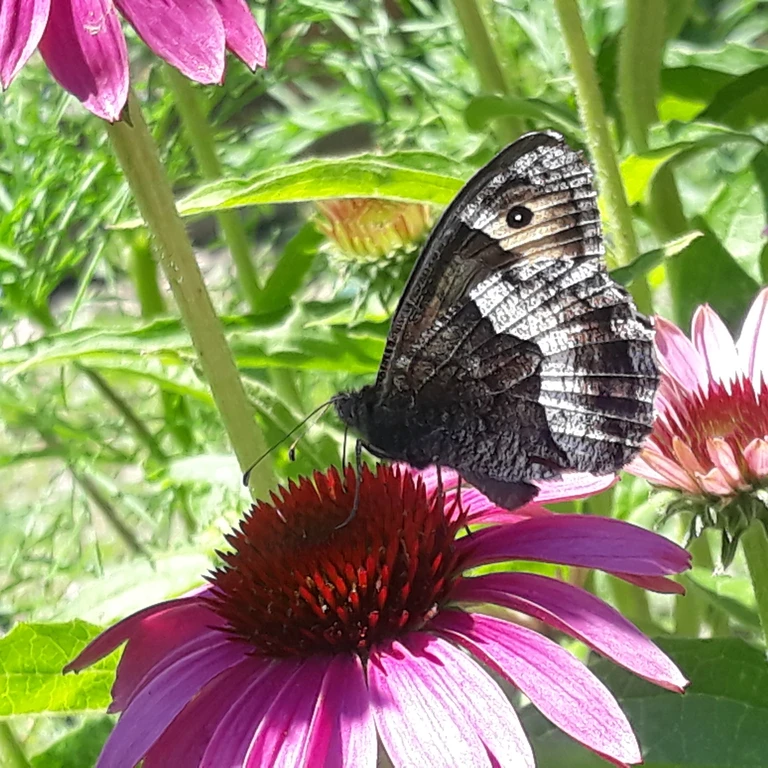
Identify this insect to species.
Hipparchia alcyone
